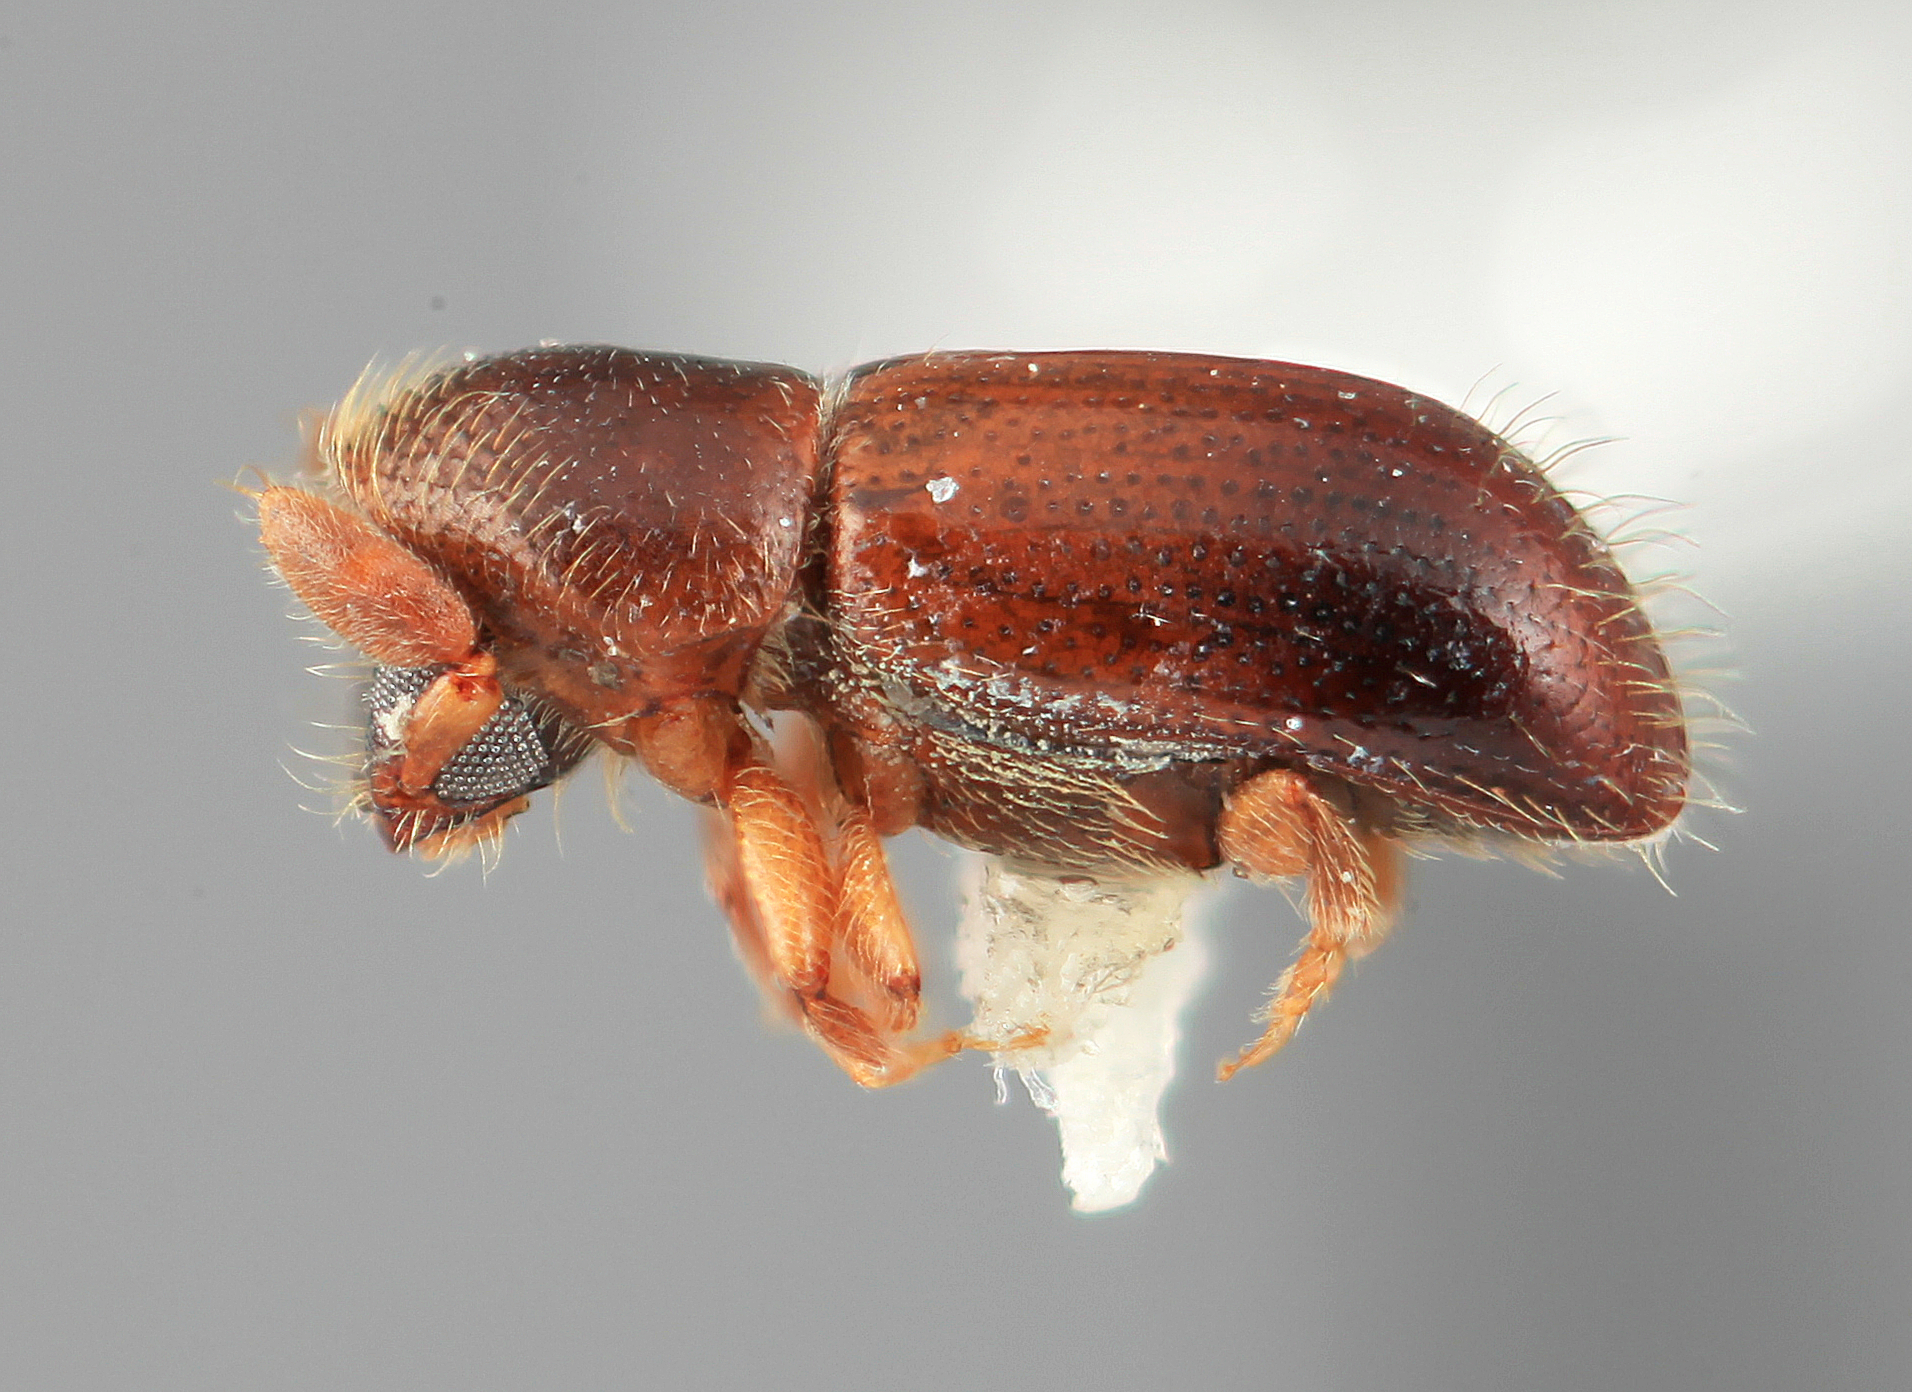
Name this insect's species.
Corthyloxiphus antennatum
